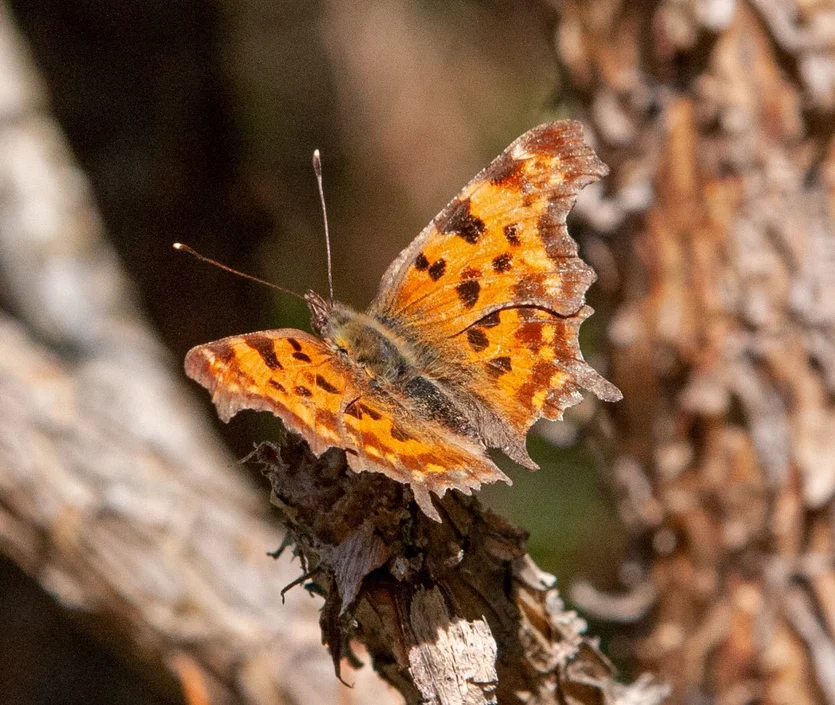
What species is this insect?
Polygonia c-album
